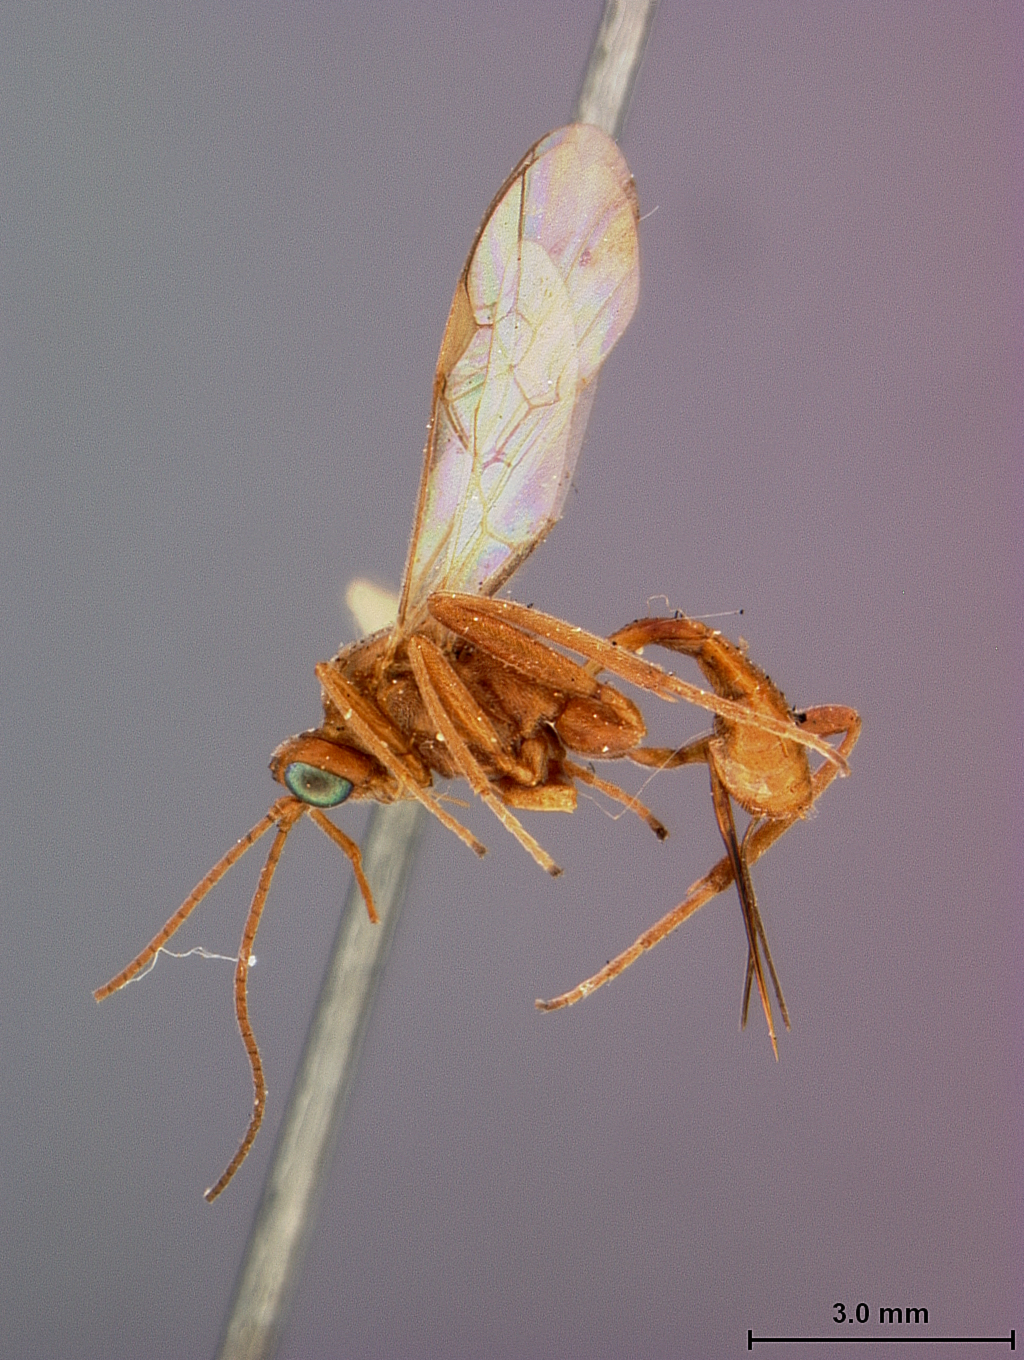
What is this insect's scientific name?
Meteorus arizonensis
